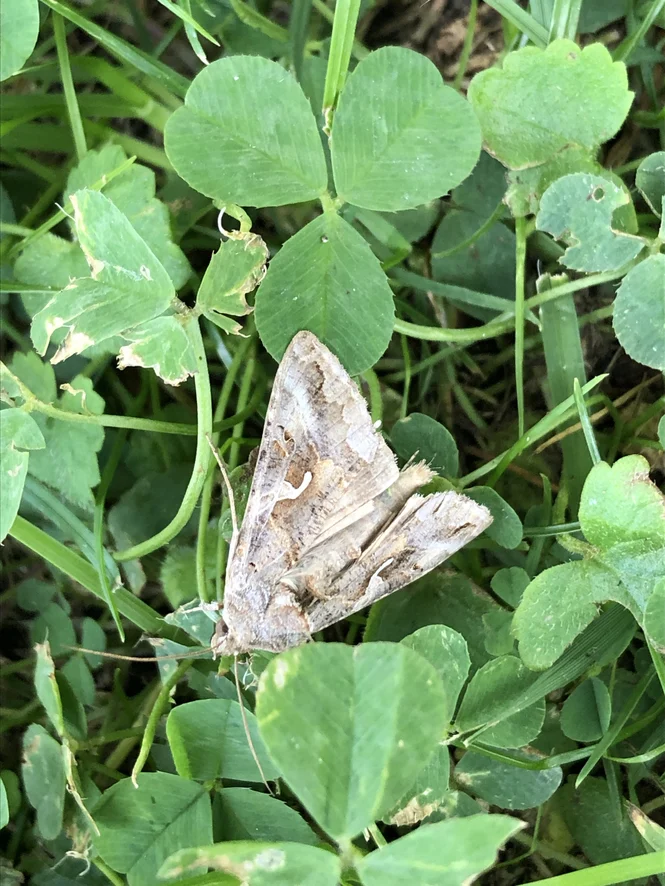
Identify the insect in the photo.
Autographa gamma
